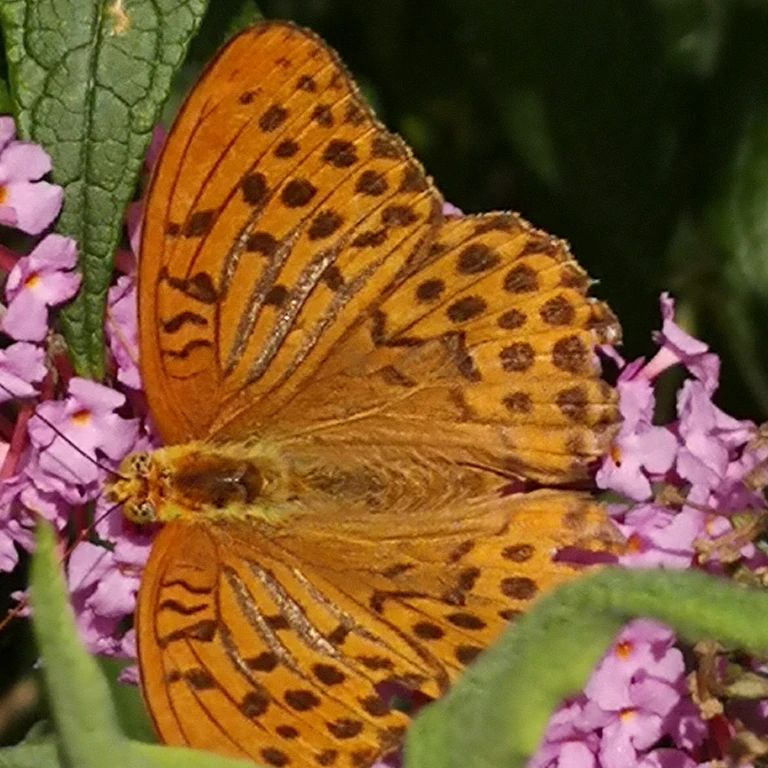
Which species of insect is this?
Argynnis paphia
